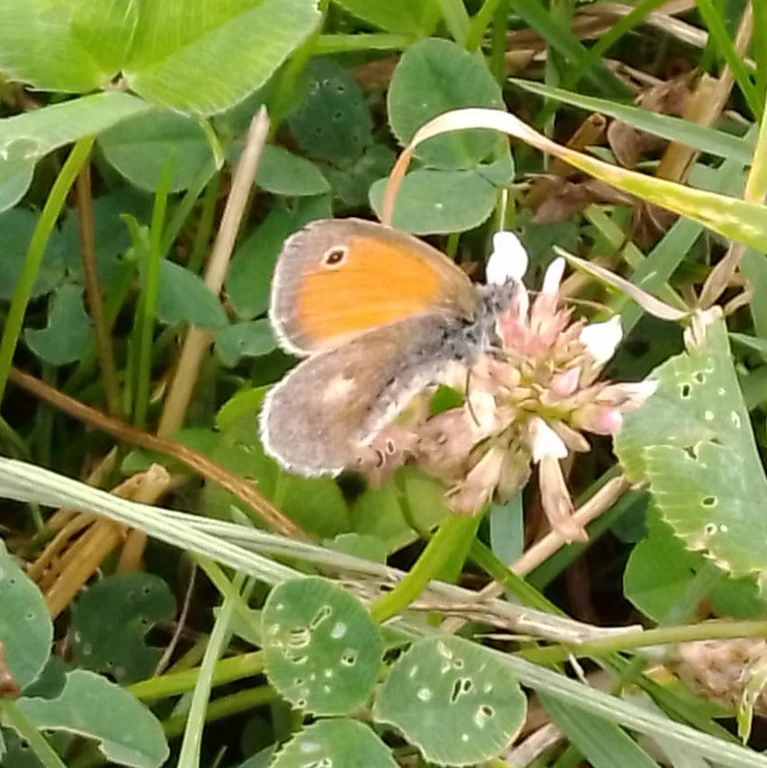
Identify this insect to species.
Coenonympha pamphilus
